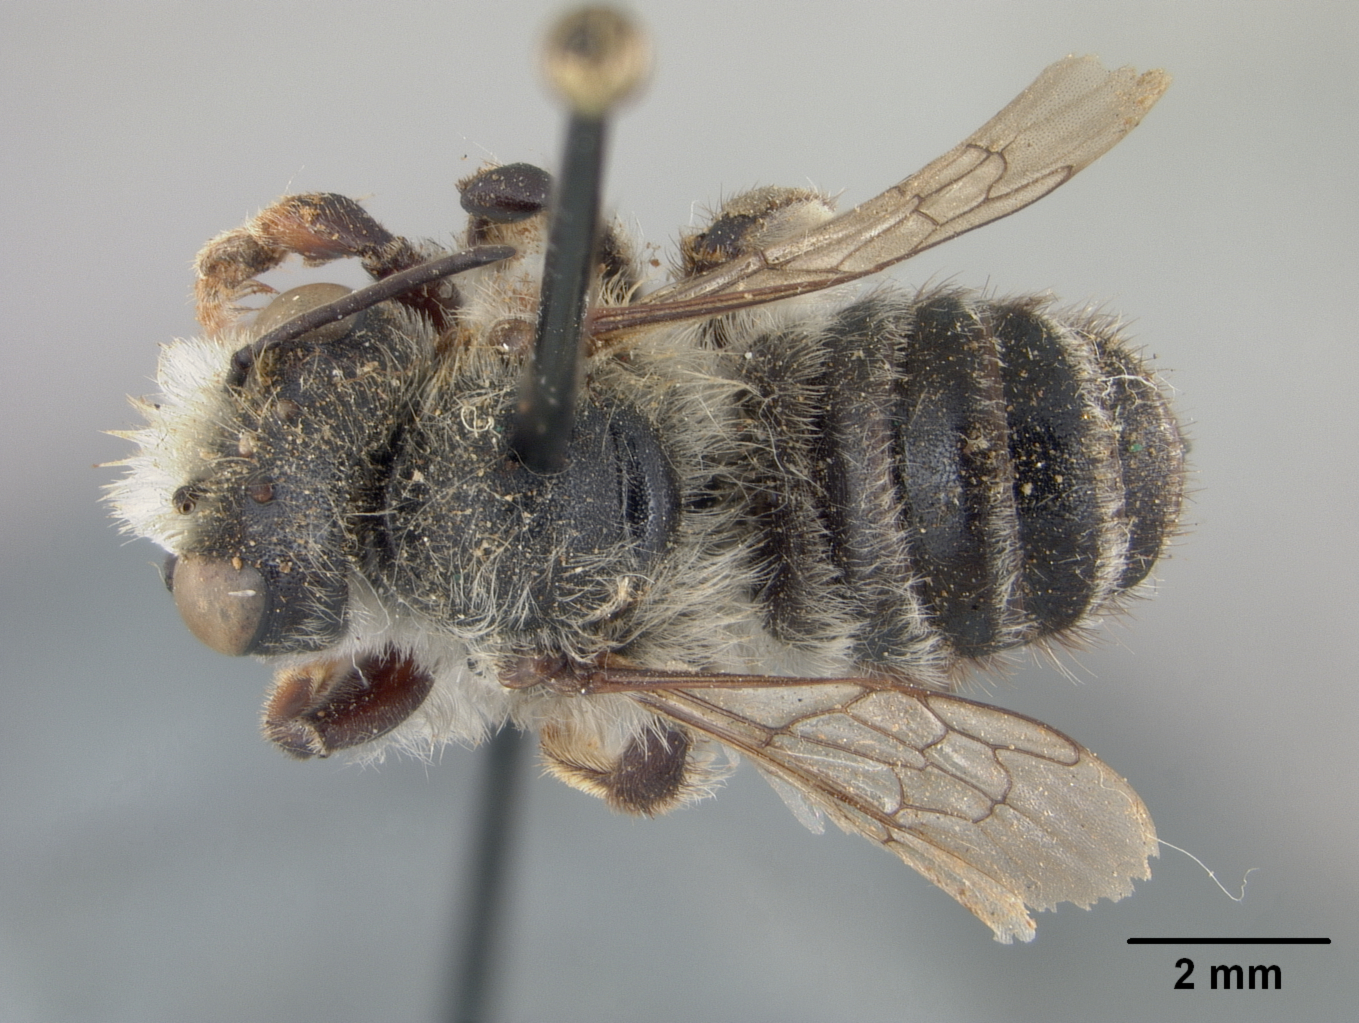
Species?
Megachile angelica
